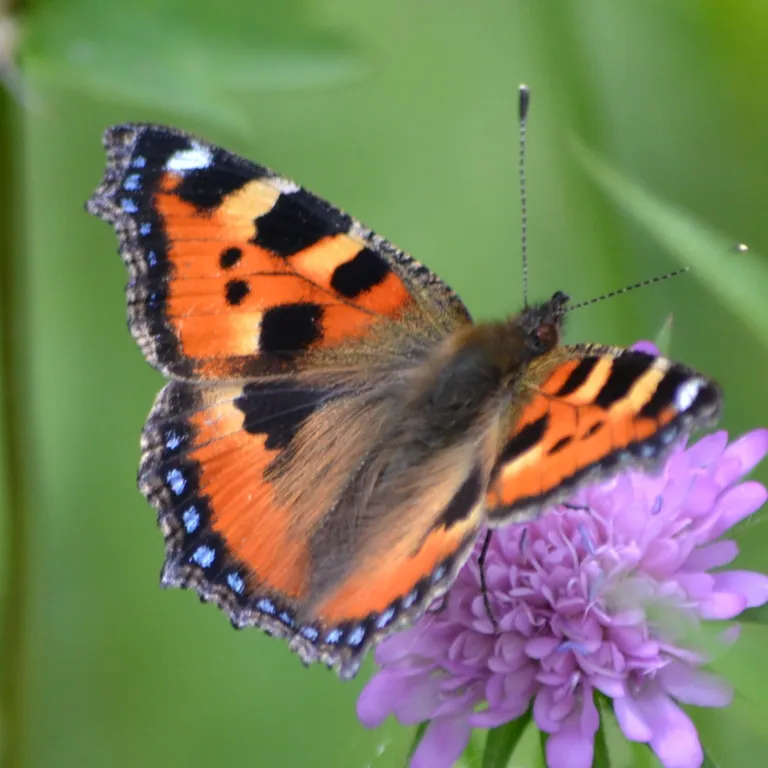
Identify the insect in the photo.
Aglais urticae
